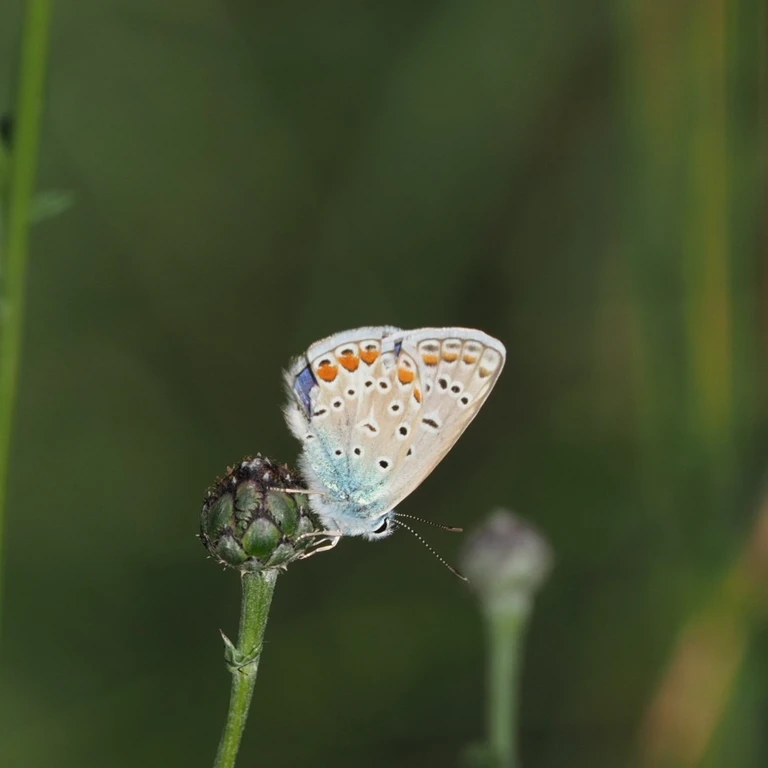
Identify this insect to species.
Polyommatus icarus
